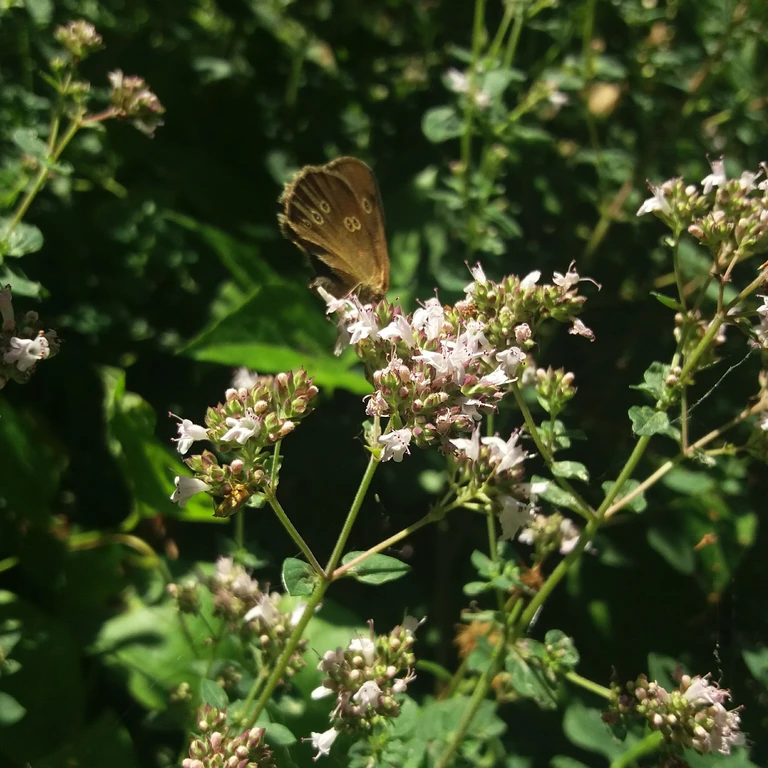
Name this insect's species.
Aphantopus hyperantus
